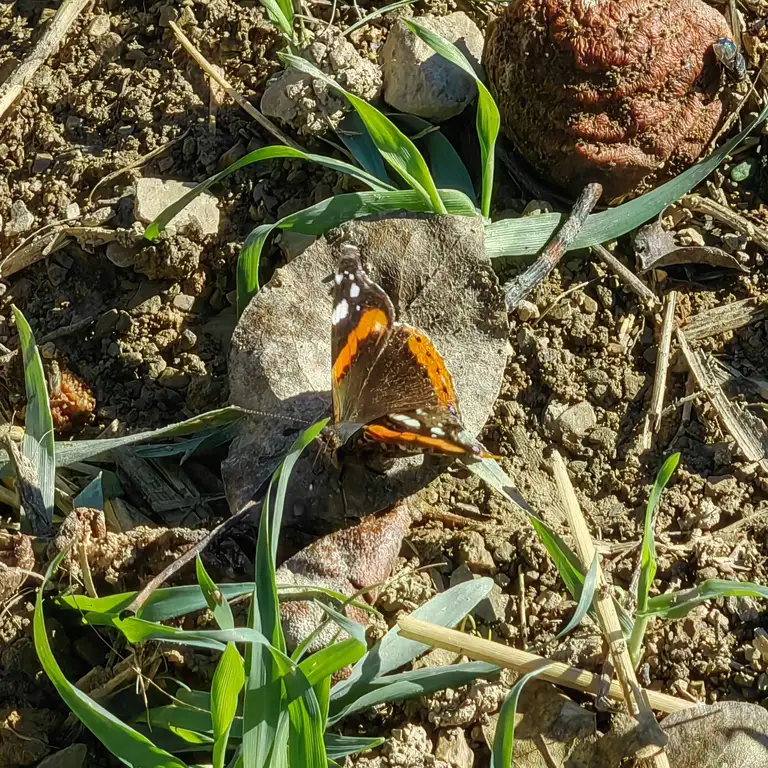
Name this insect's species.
Vanessa atalanta
